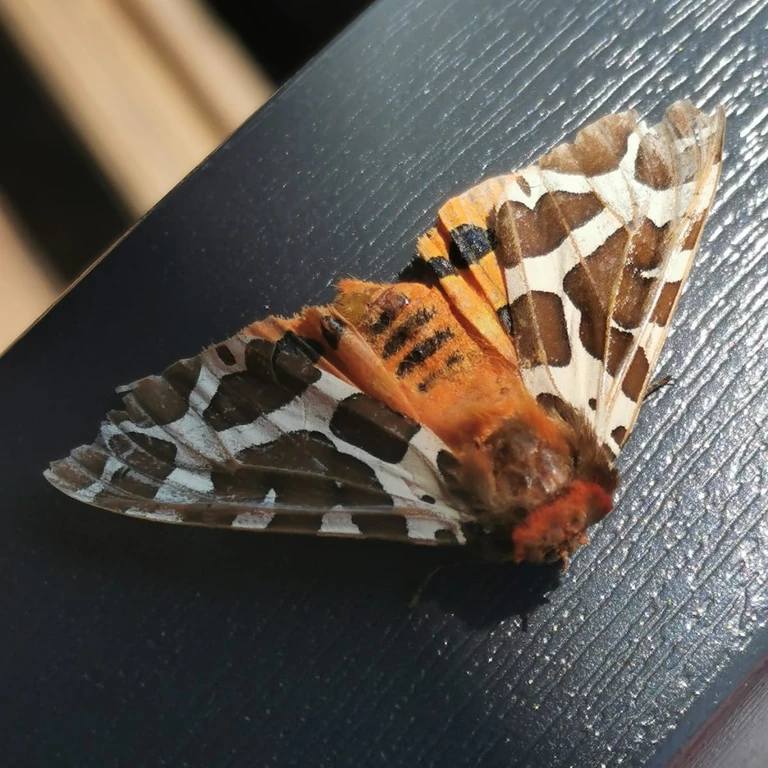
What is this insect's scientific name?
Arctia caja
